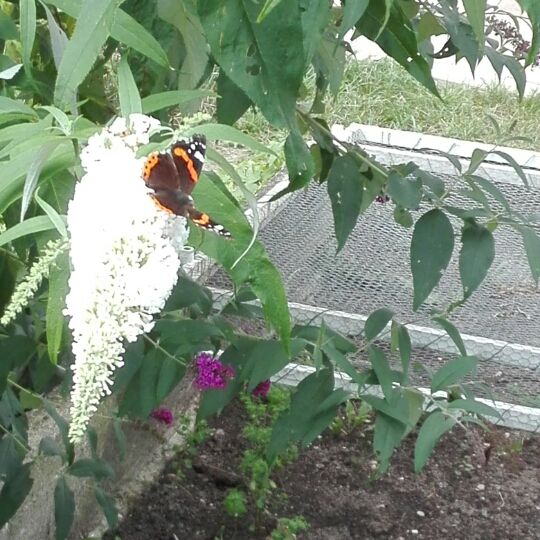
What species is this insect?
Vanessa atalanta
